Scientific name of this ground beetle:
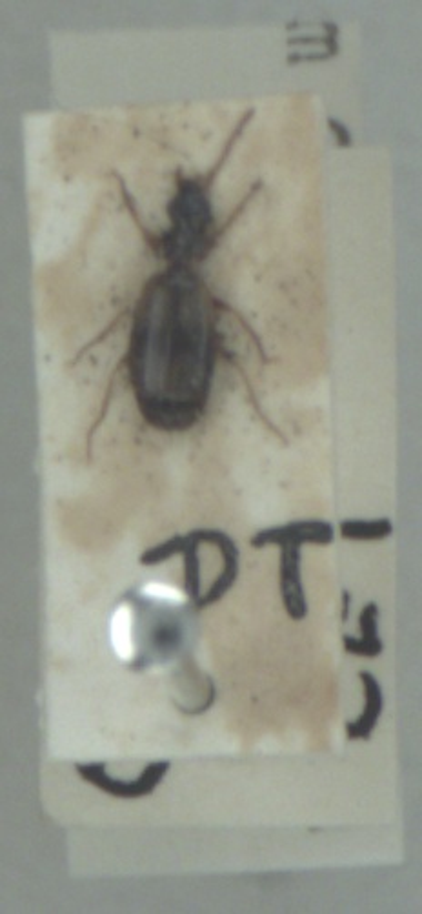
Philorhizus notatus
